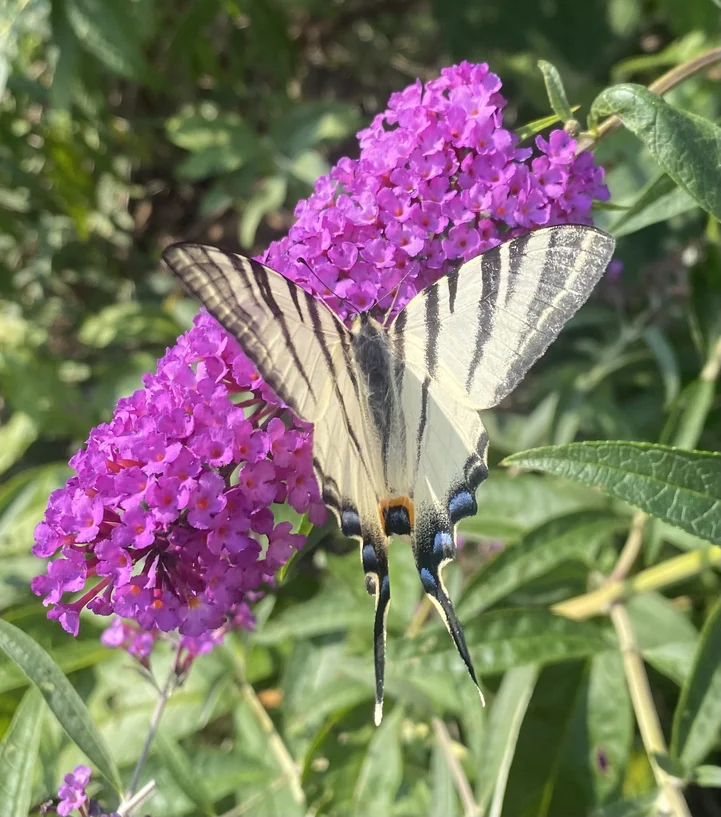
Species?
Iphiclides podalirius
